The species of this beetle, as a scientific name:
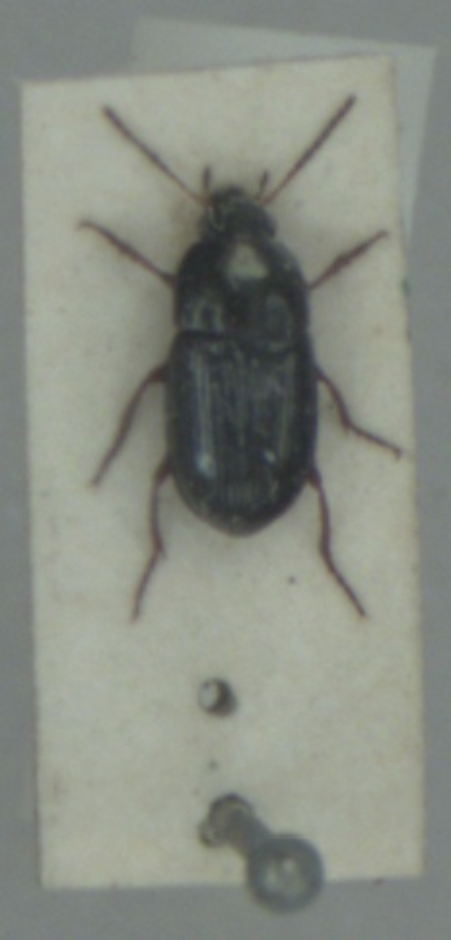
Amara lucida
